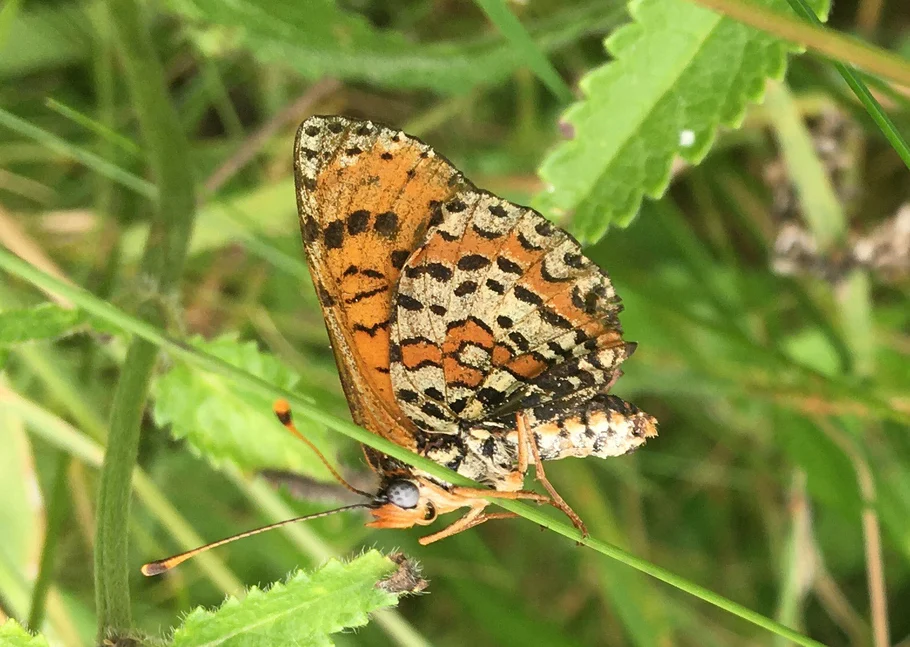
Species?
Melitaea didyma
